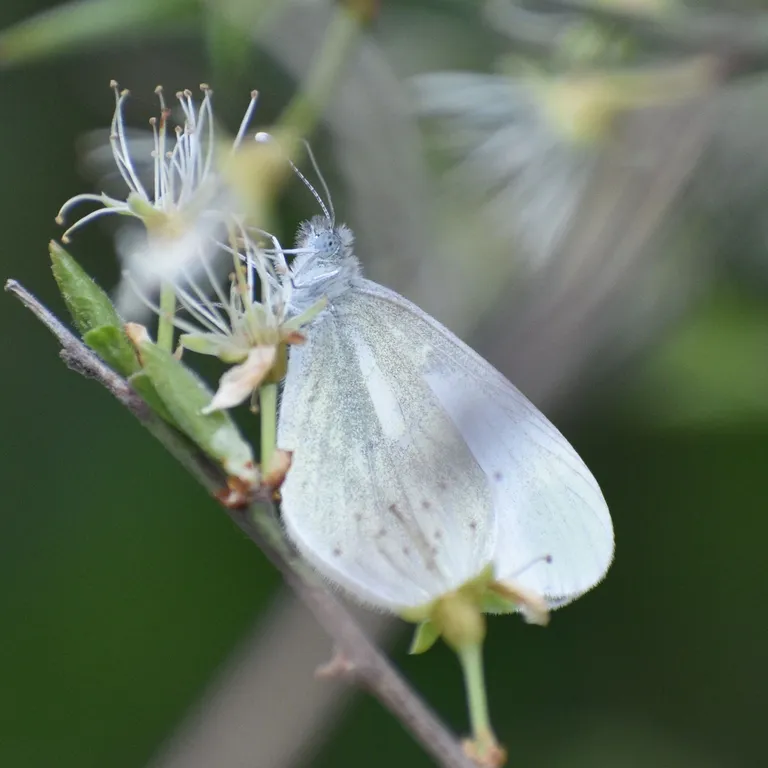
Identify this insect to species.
Leptidea sinapis/juvernica
